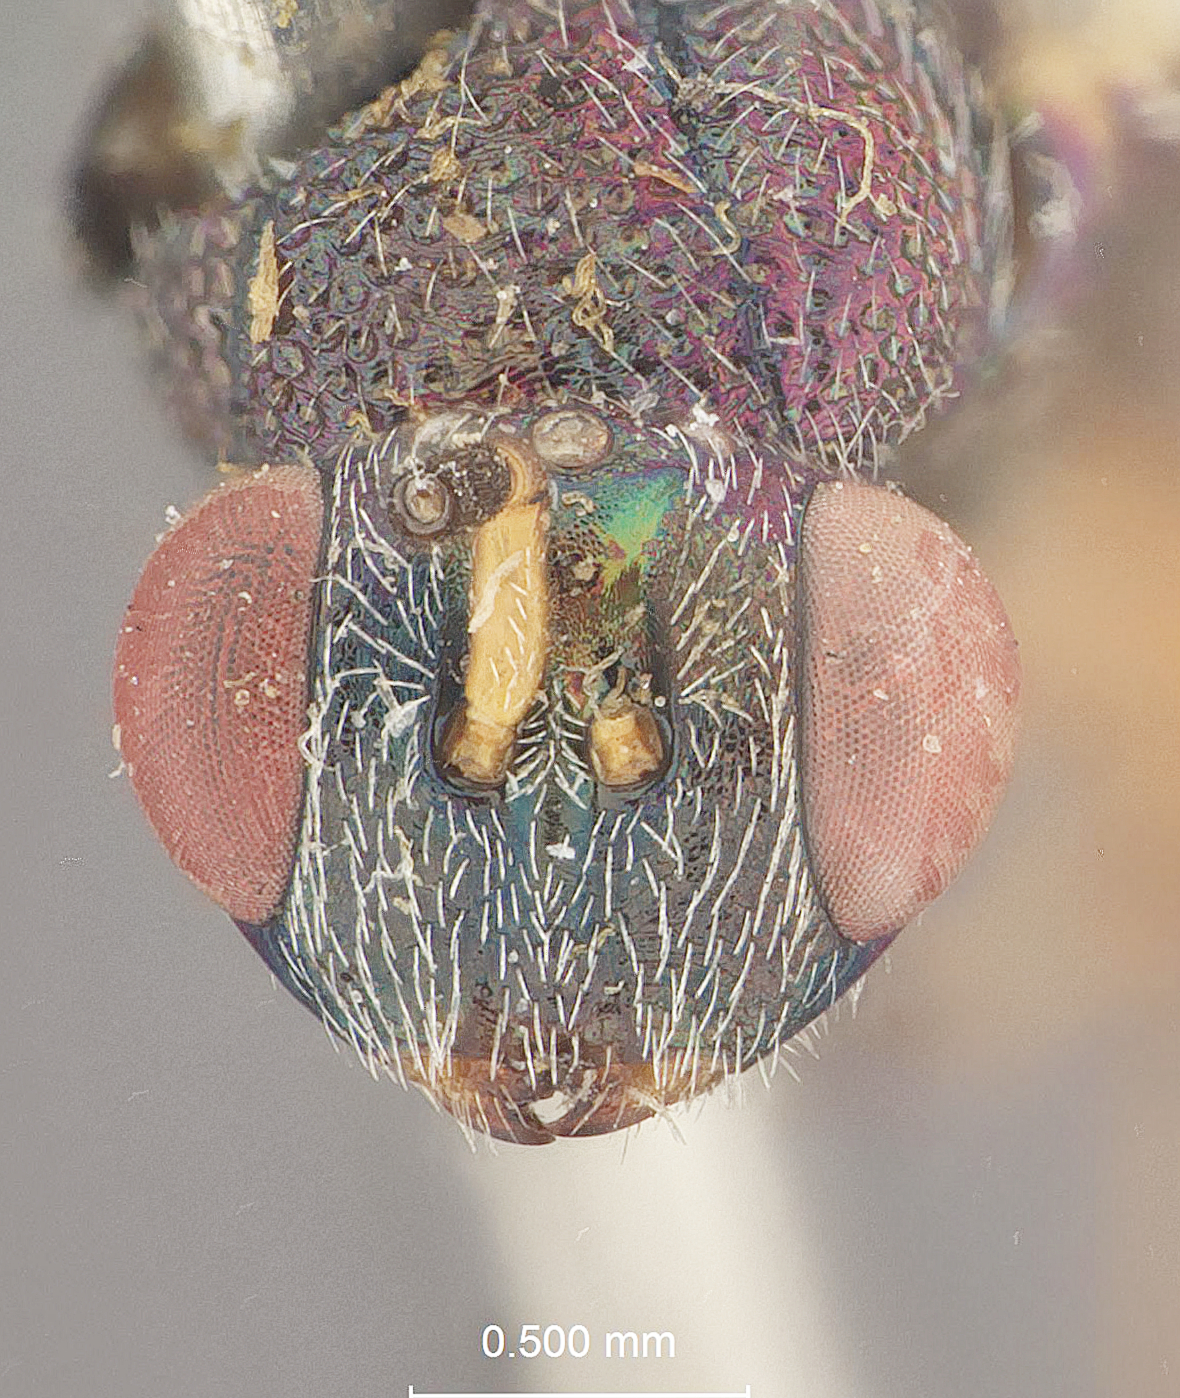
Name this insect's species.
Syntomaspis warreni
